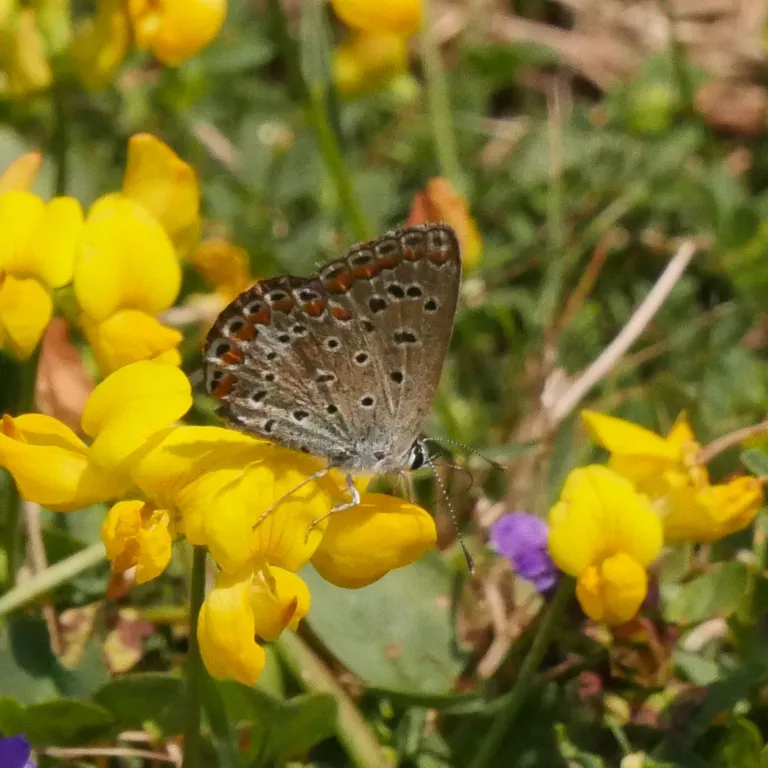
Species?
Polyommatus icarus
